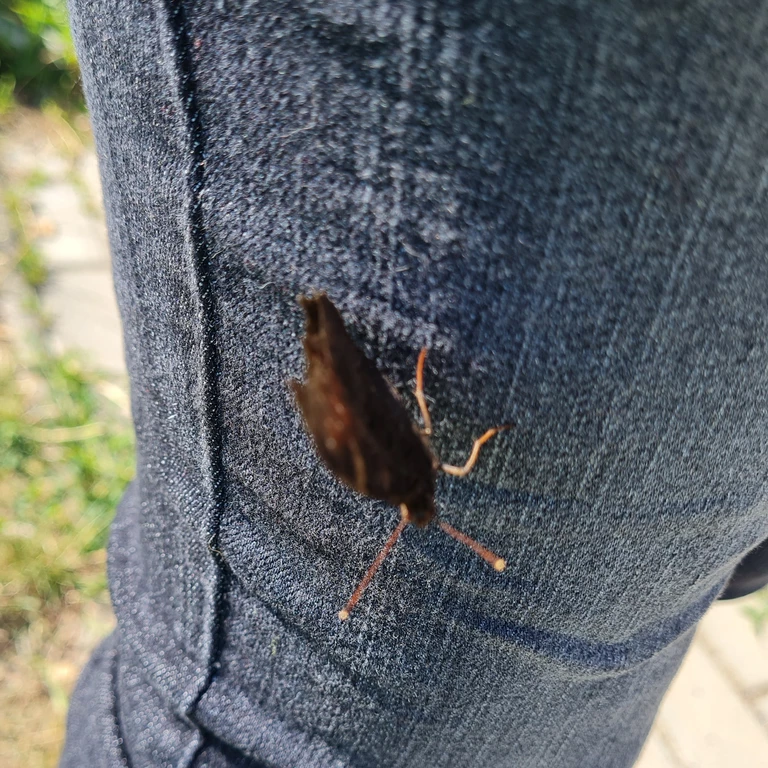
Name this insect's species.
Aglais io
